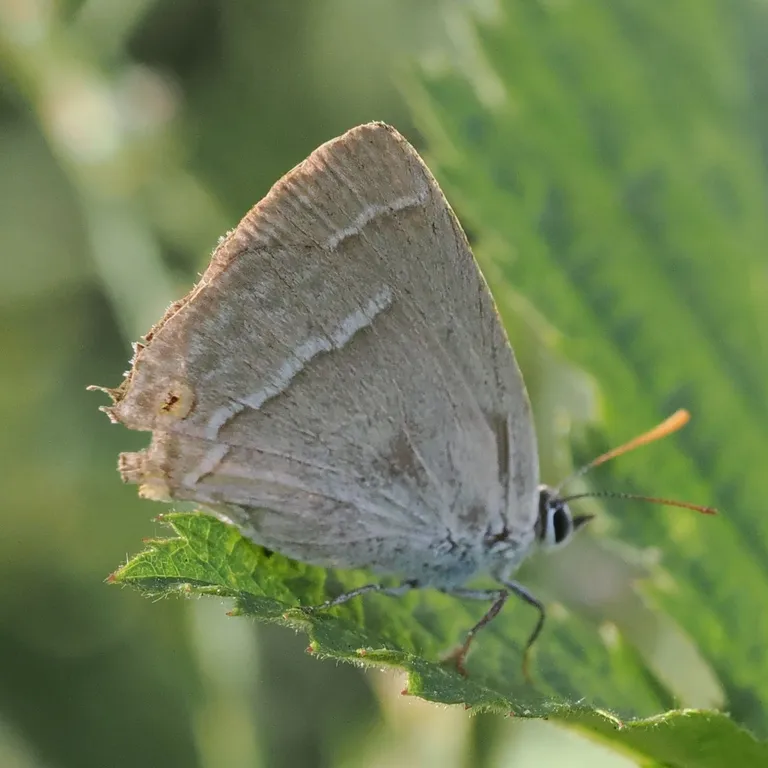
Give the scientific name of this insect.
Favonius quercus (also Quercusia quercus)
